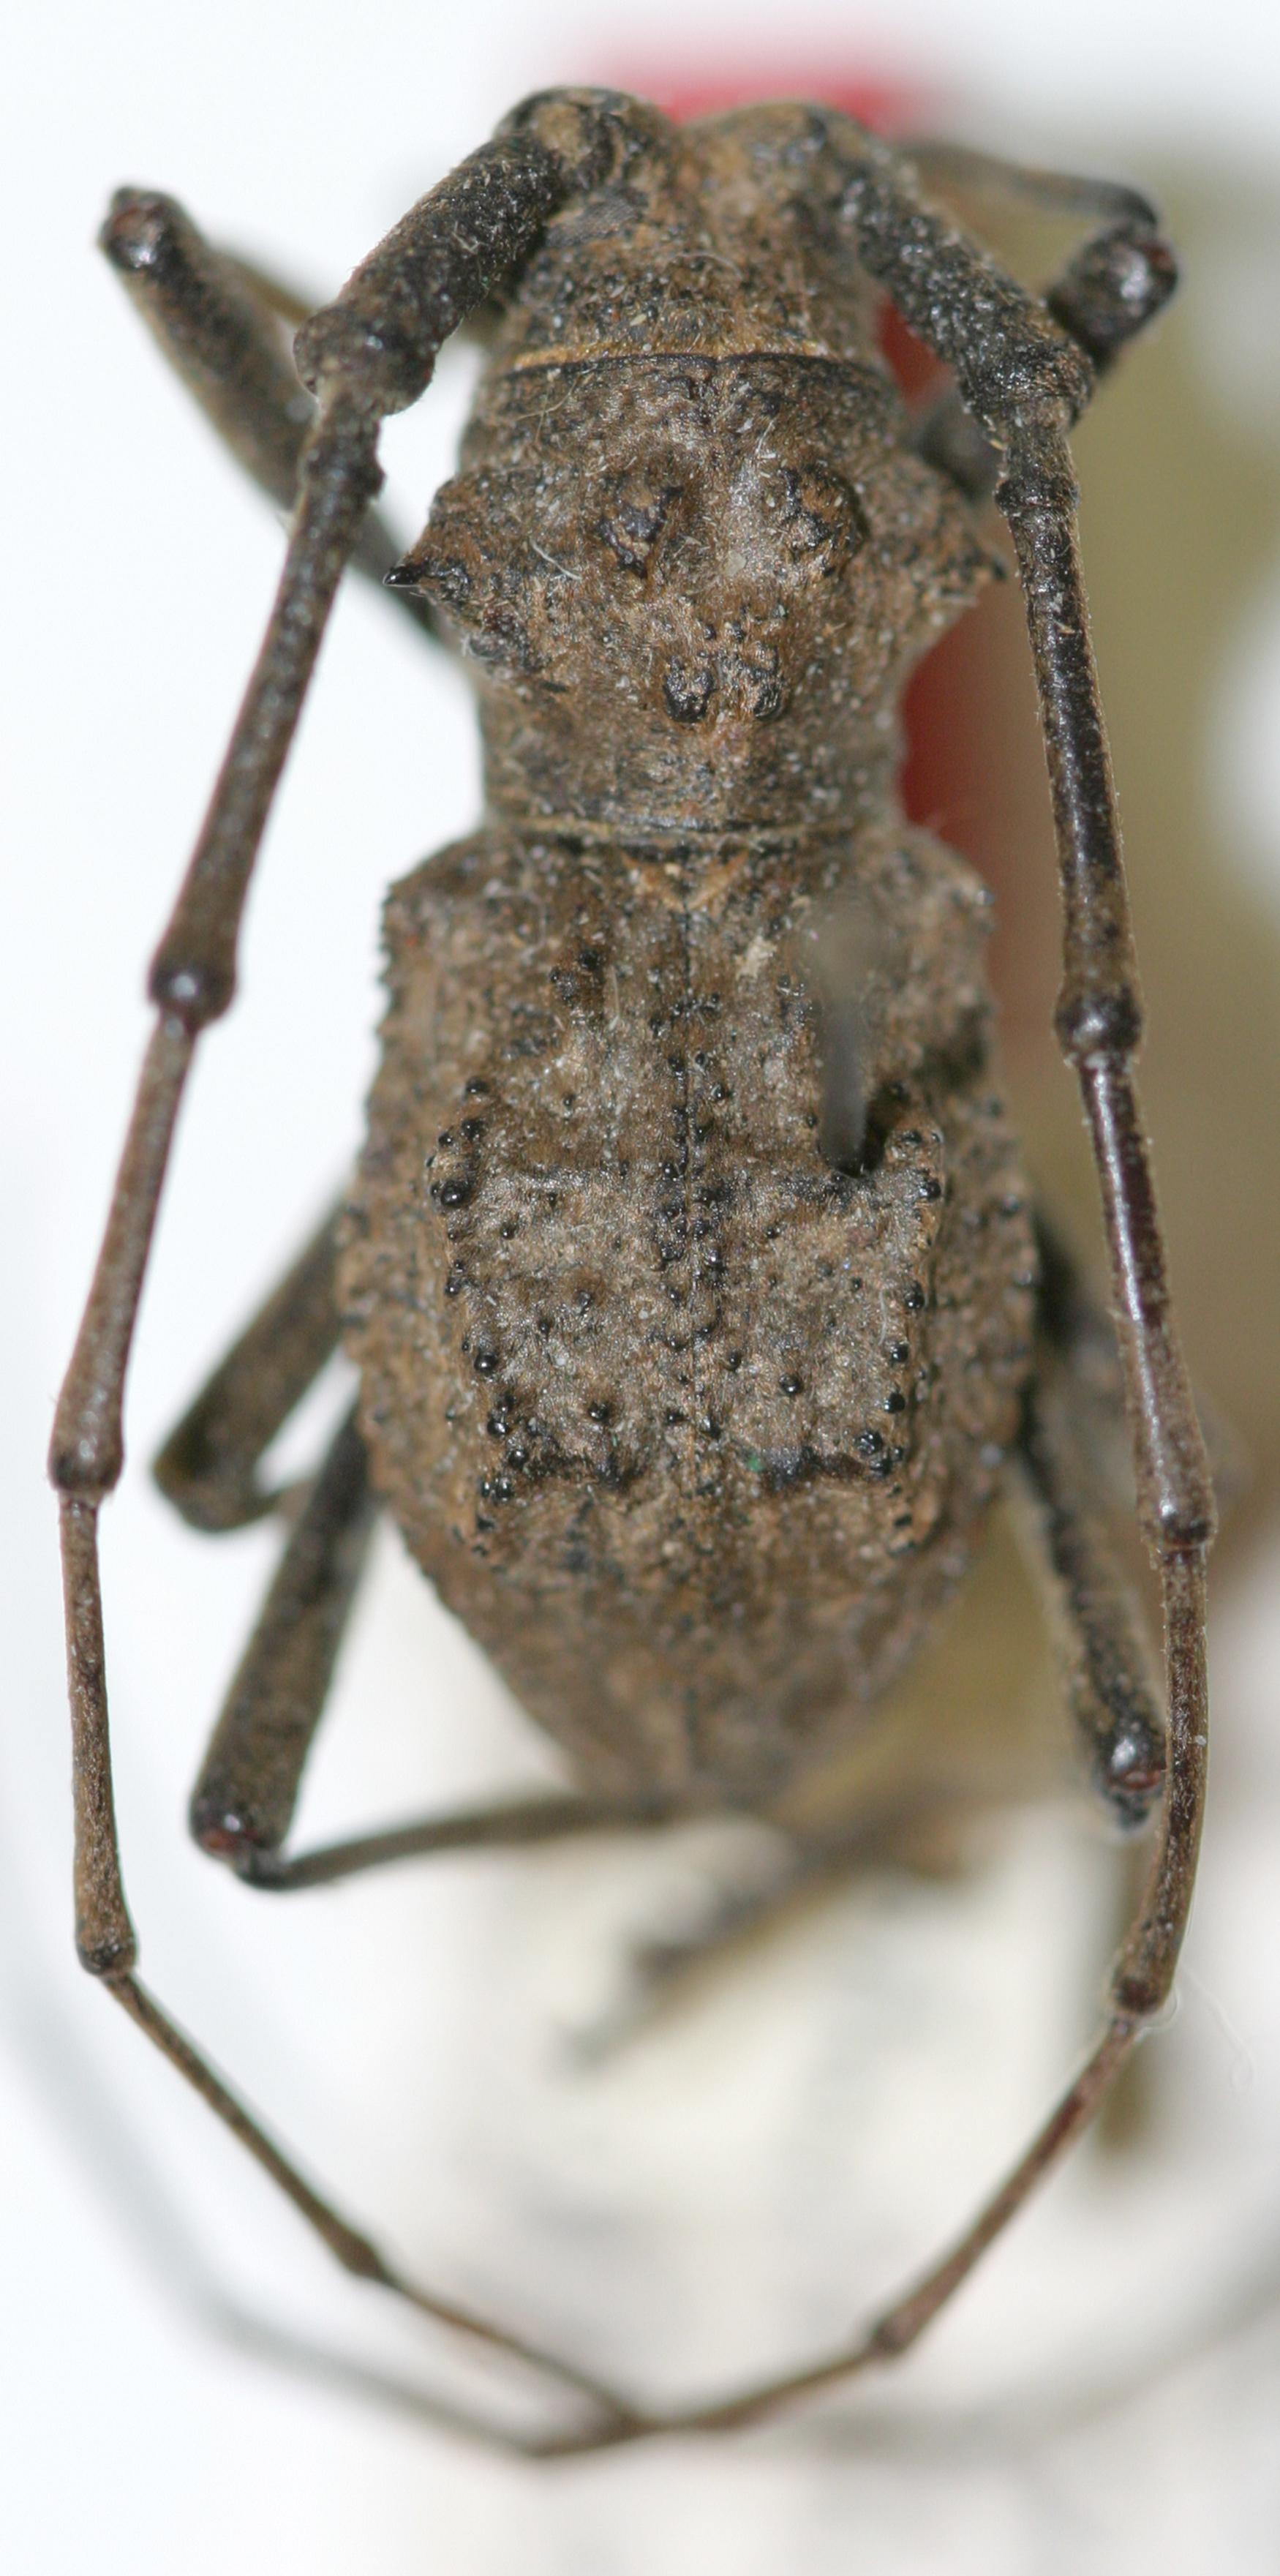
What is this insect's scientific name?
Parechthistatus chinensis
